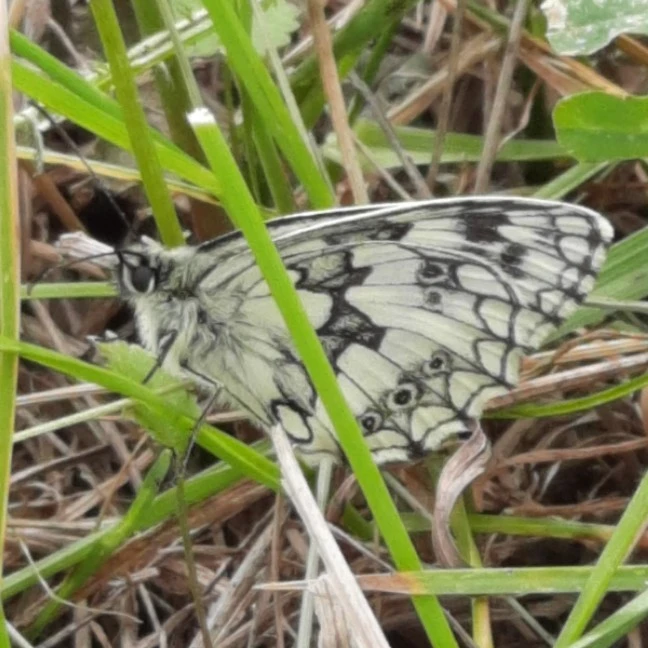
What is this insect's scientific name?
Melanargia galathea
